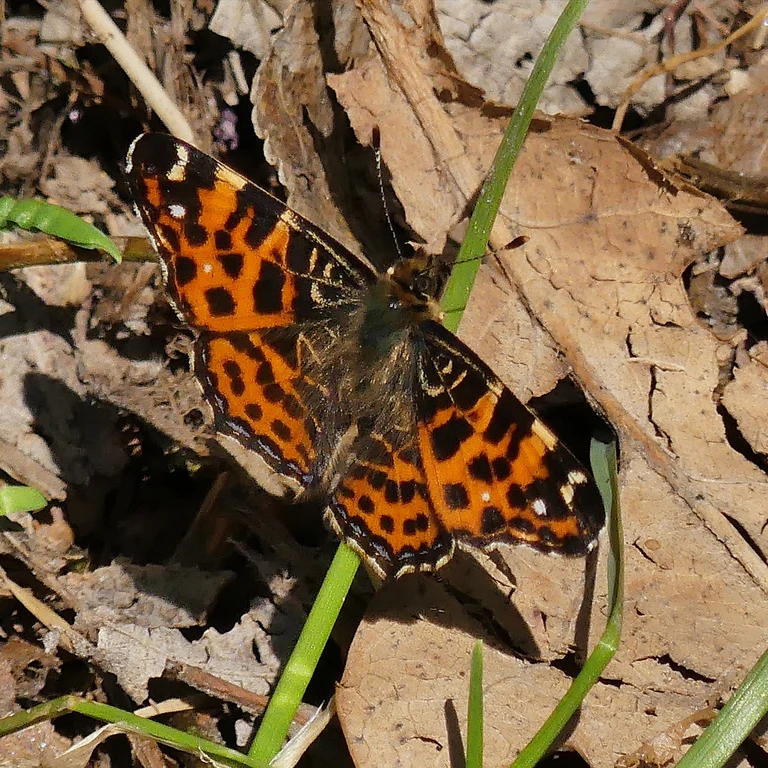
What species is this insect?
Araschnia levana
